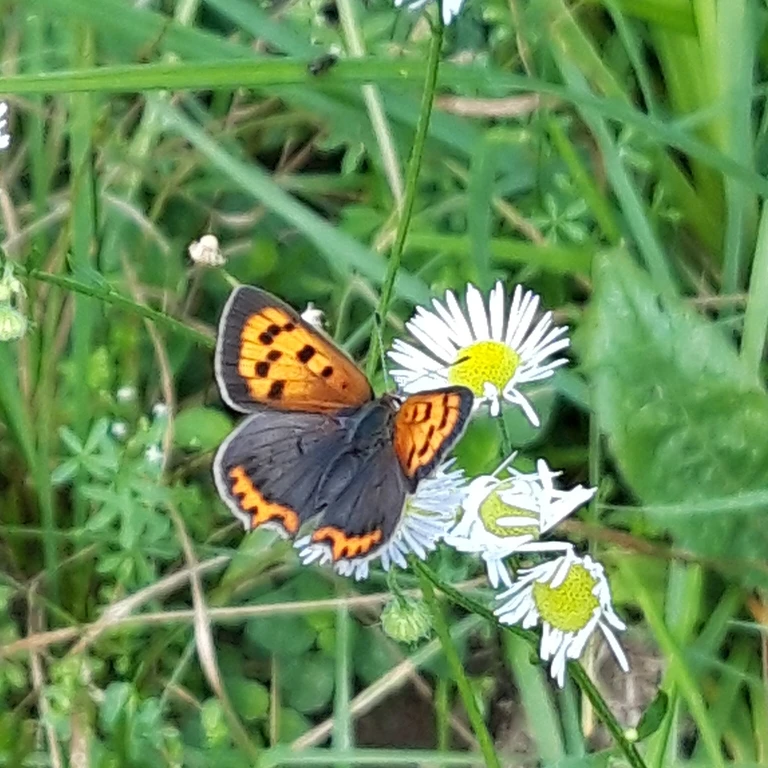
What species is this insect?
Lycaena phlaeas
